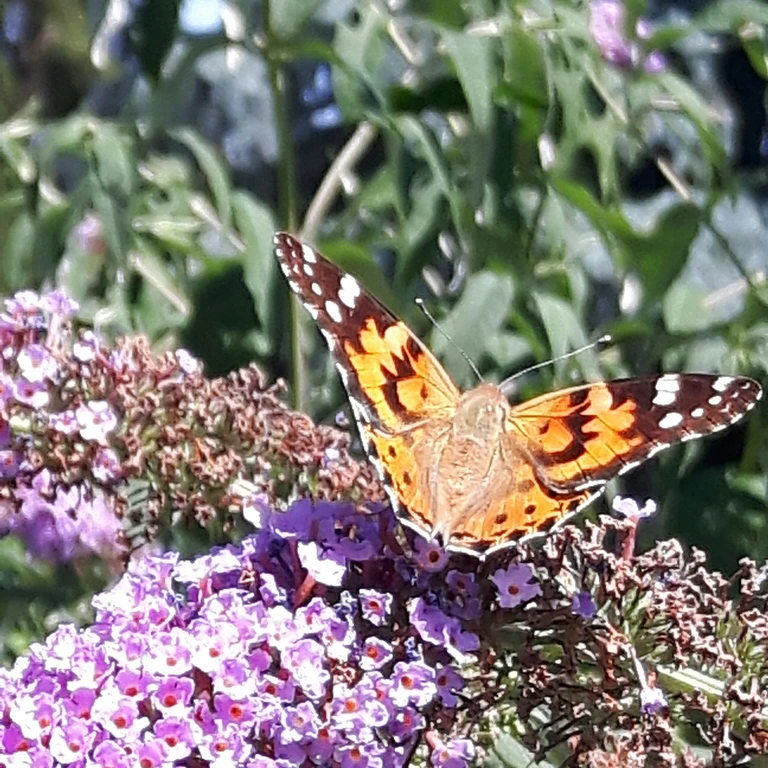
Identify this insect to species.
Vanessa cardui
